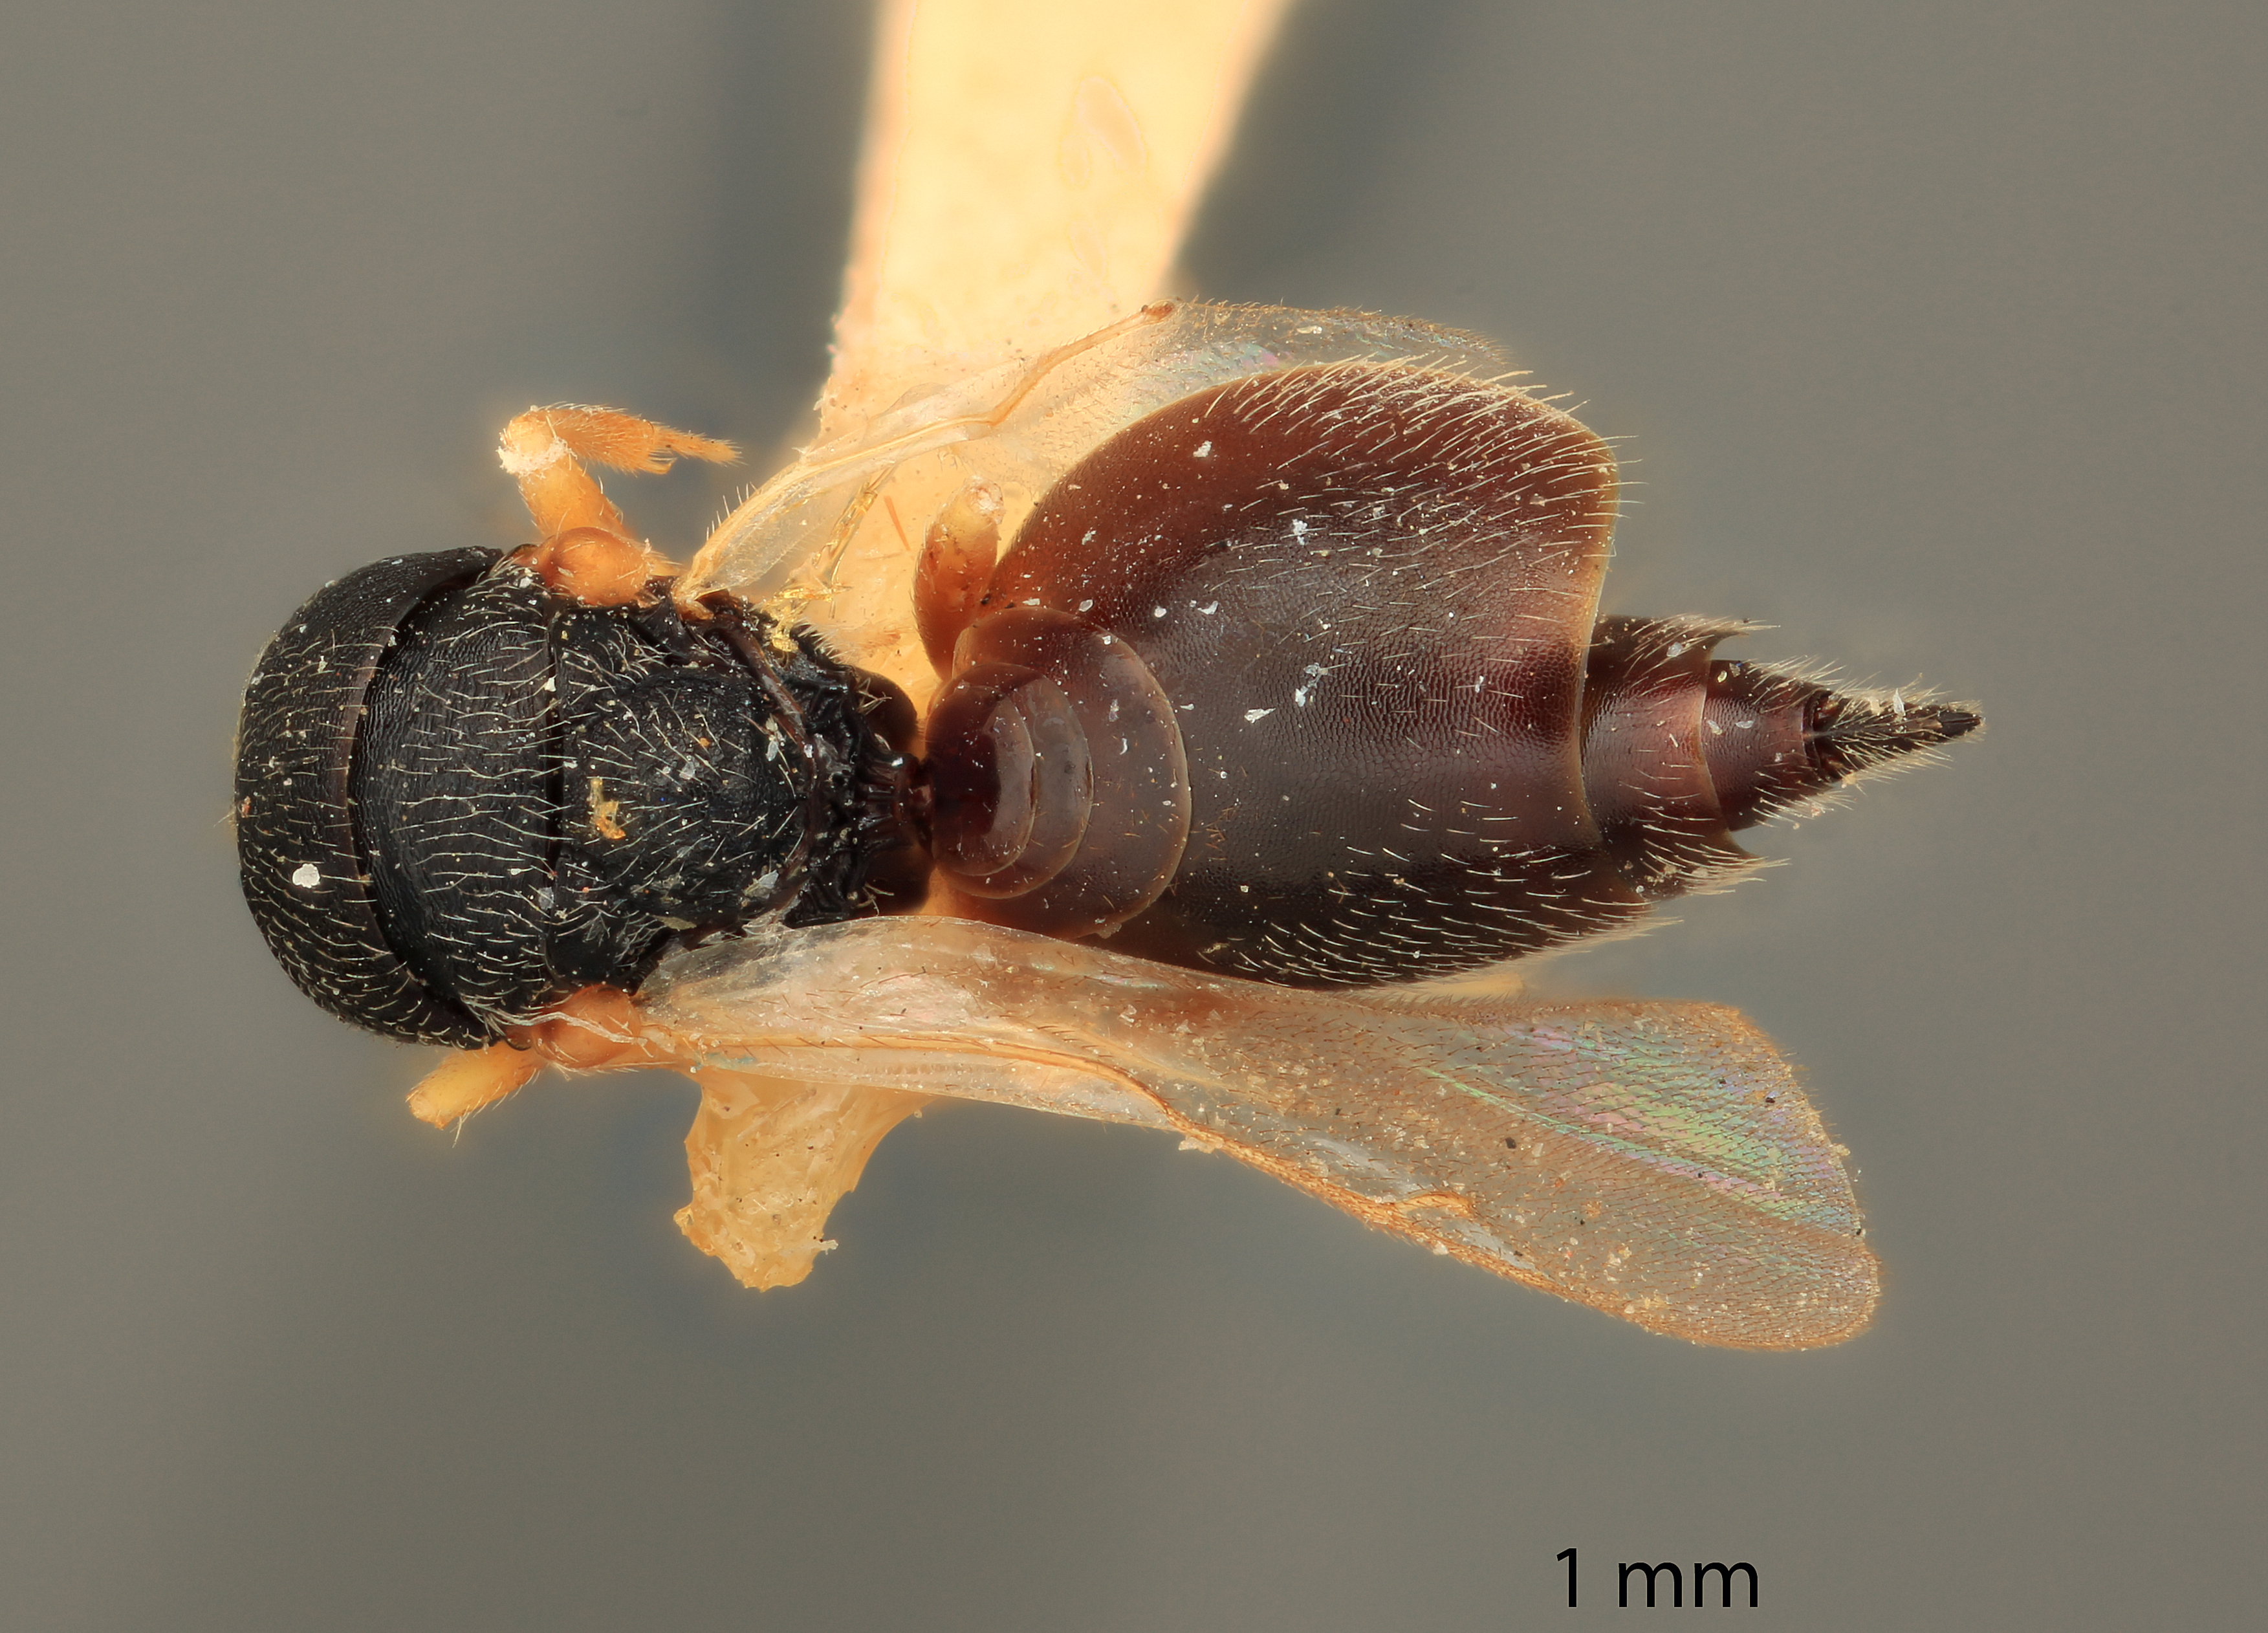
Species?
Rileya americana
